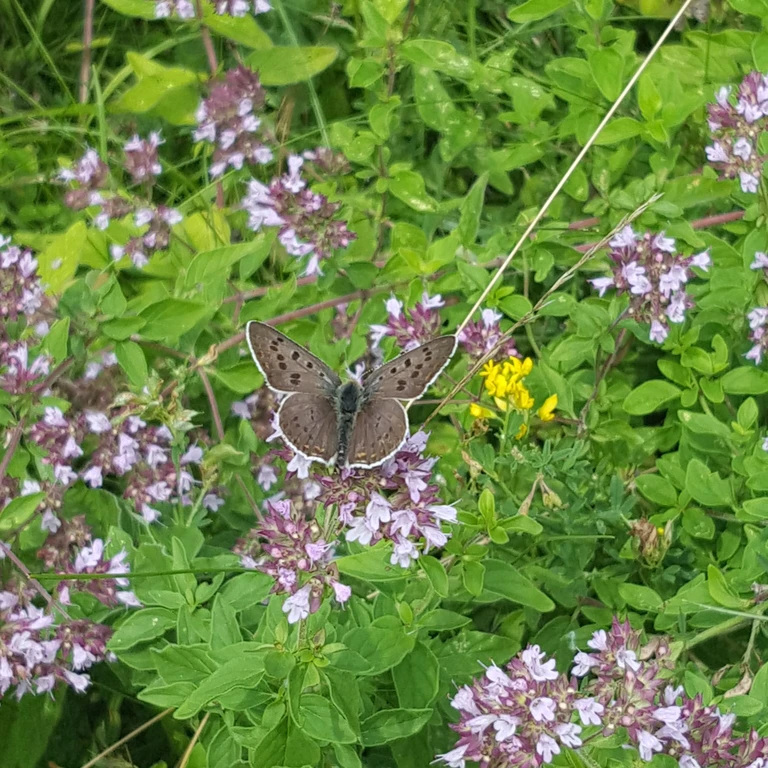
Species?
Lycaena tityrus (also Loweia tityrus)
